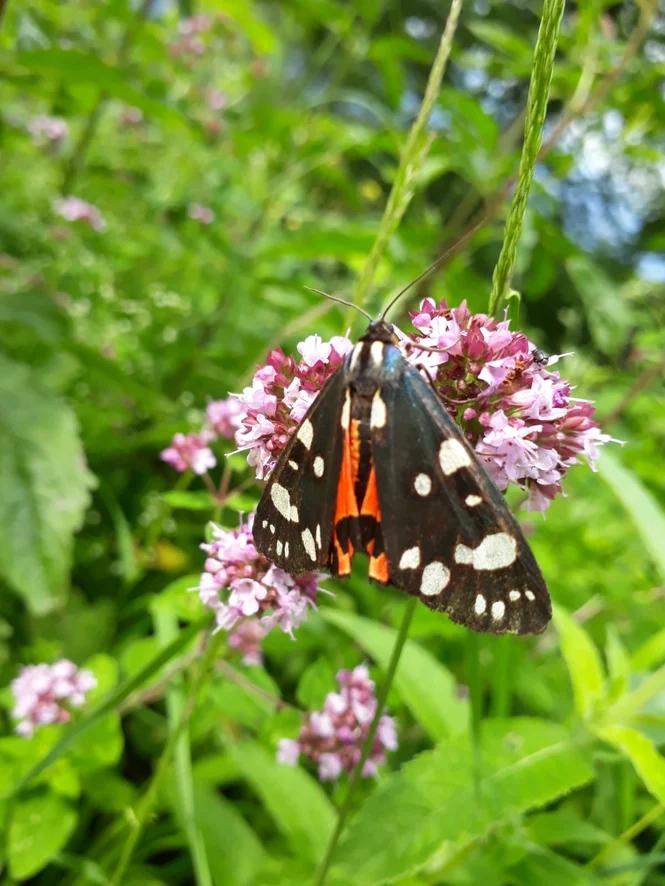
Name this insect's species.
Callimorpha dominula
